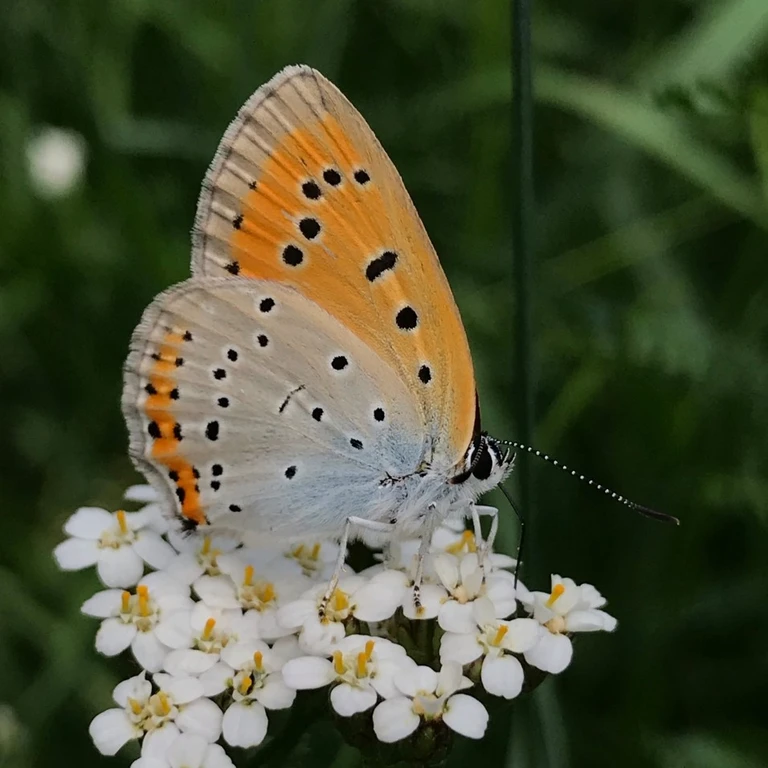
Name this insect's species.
Lycaena dispar
